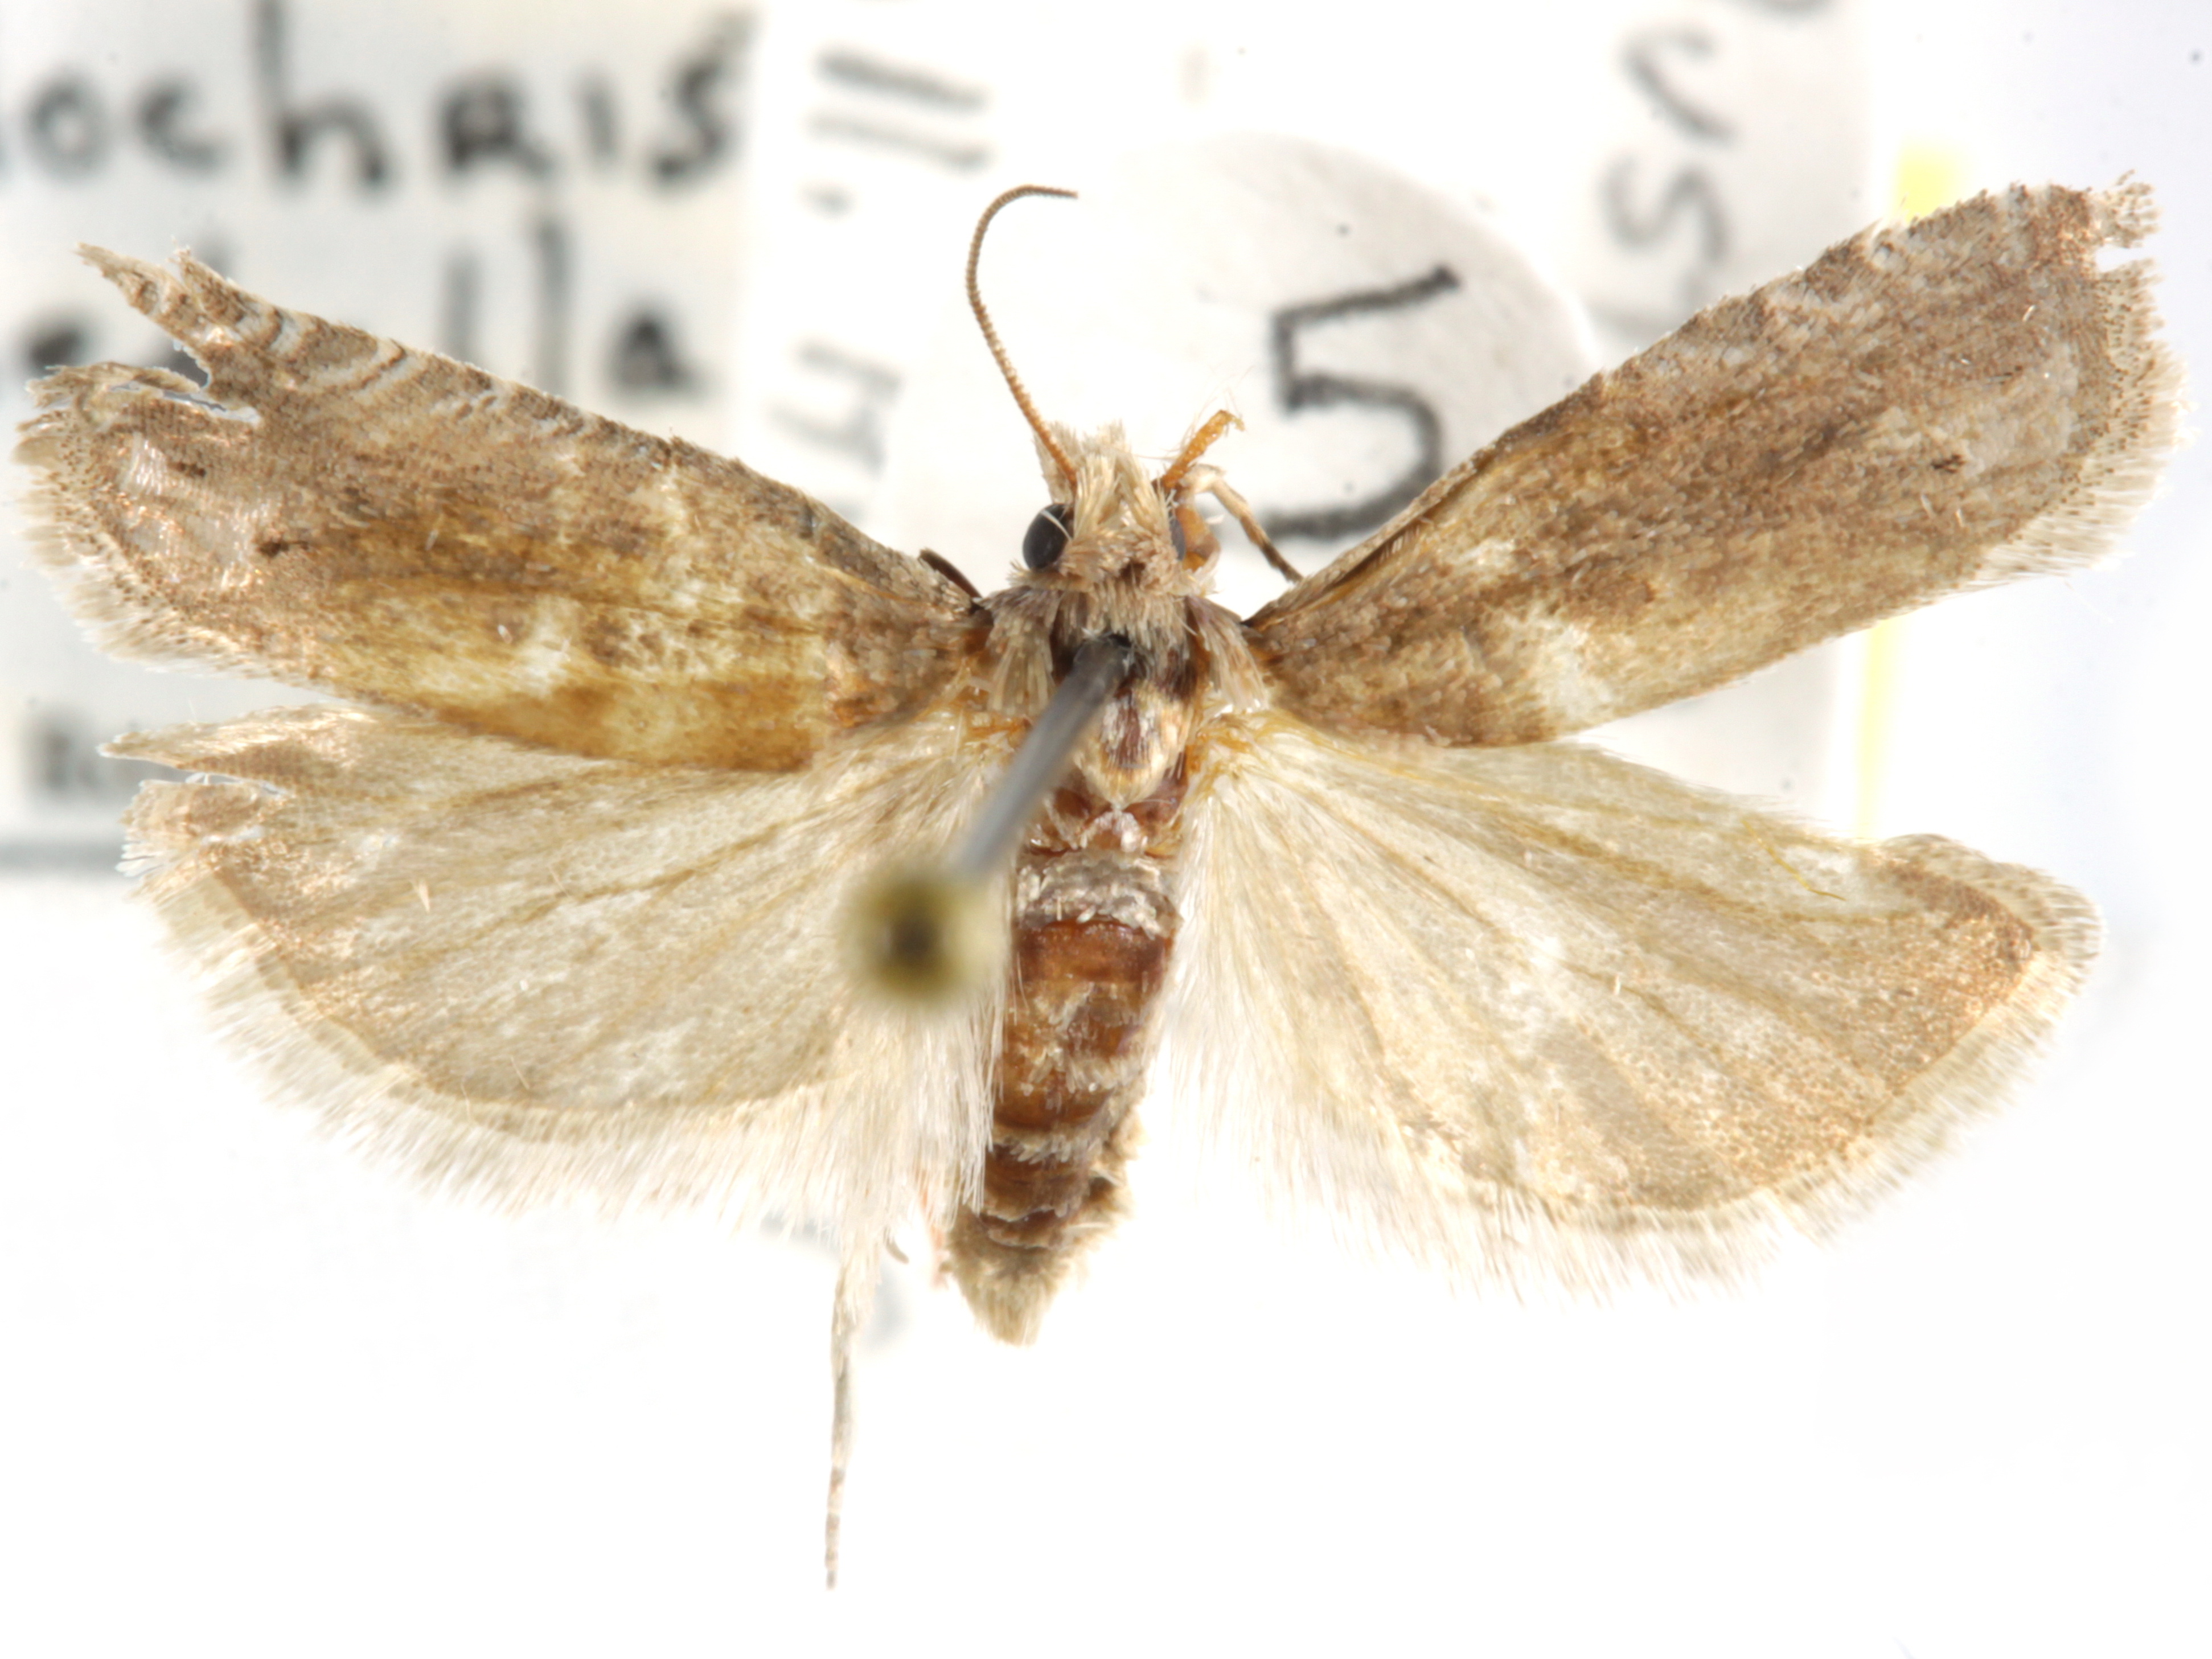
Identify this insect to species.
Pelochrista medullana
